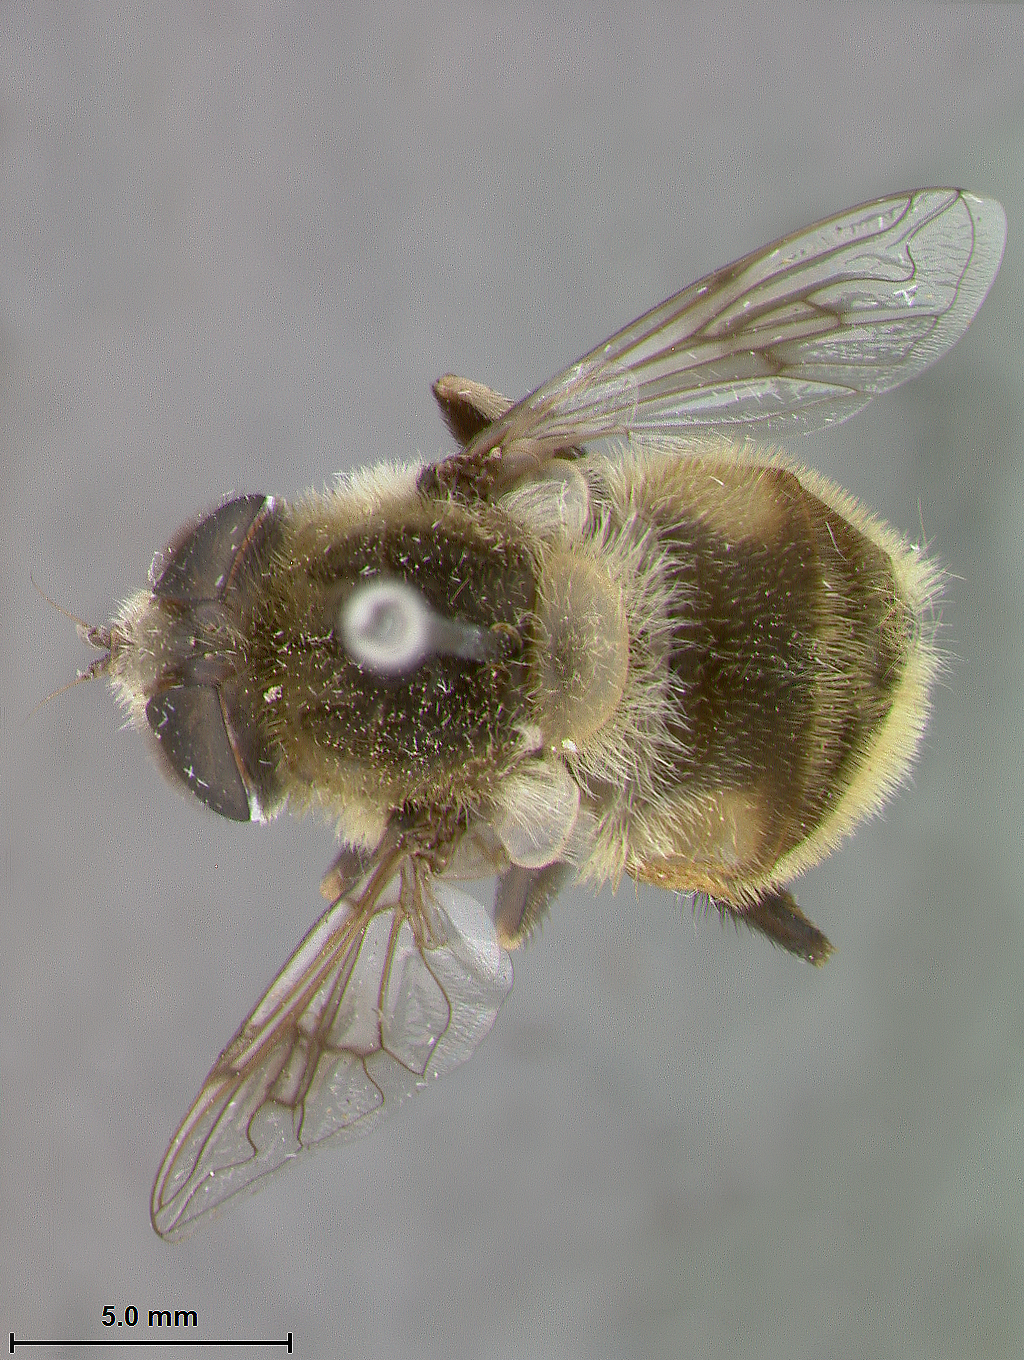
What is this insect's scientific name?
Eristalis anthophorinus
